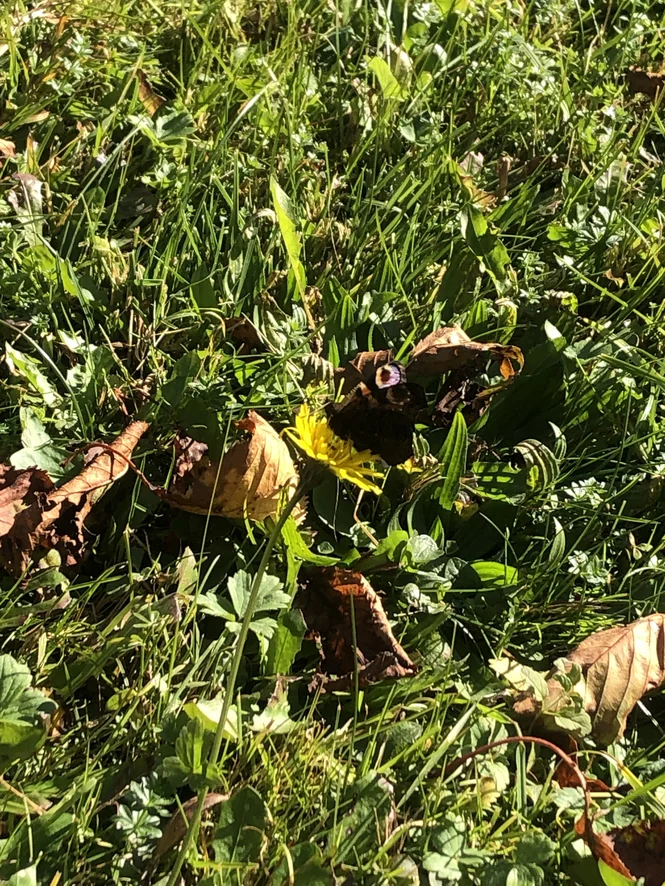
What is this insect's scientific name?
Aglais io
